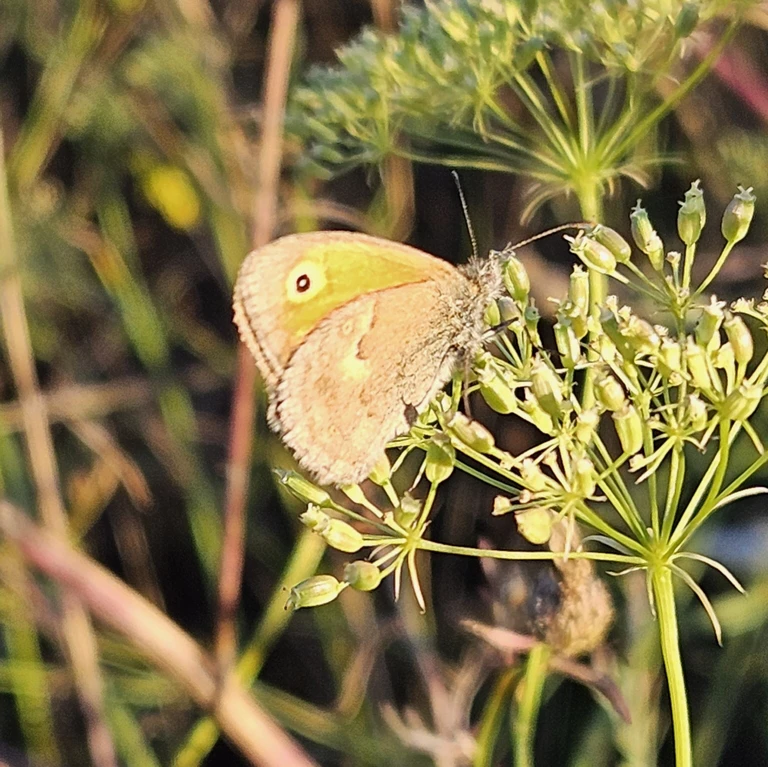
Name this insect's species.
Coenonympha pamphilus
